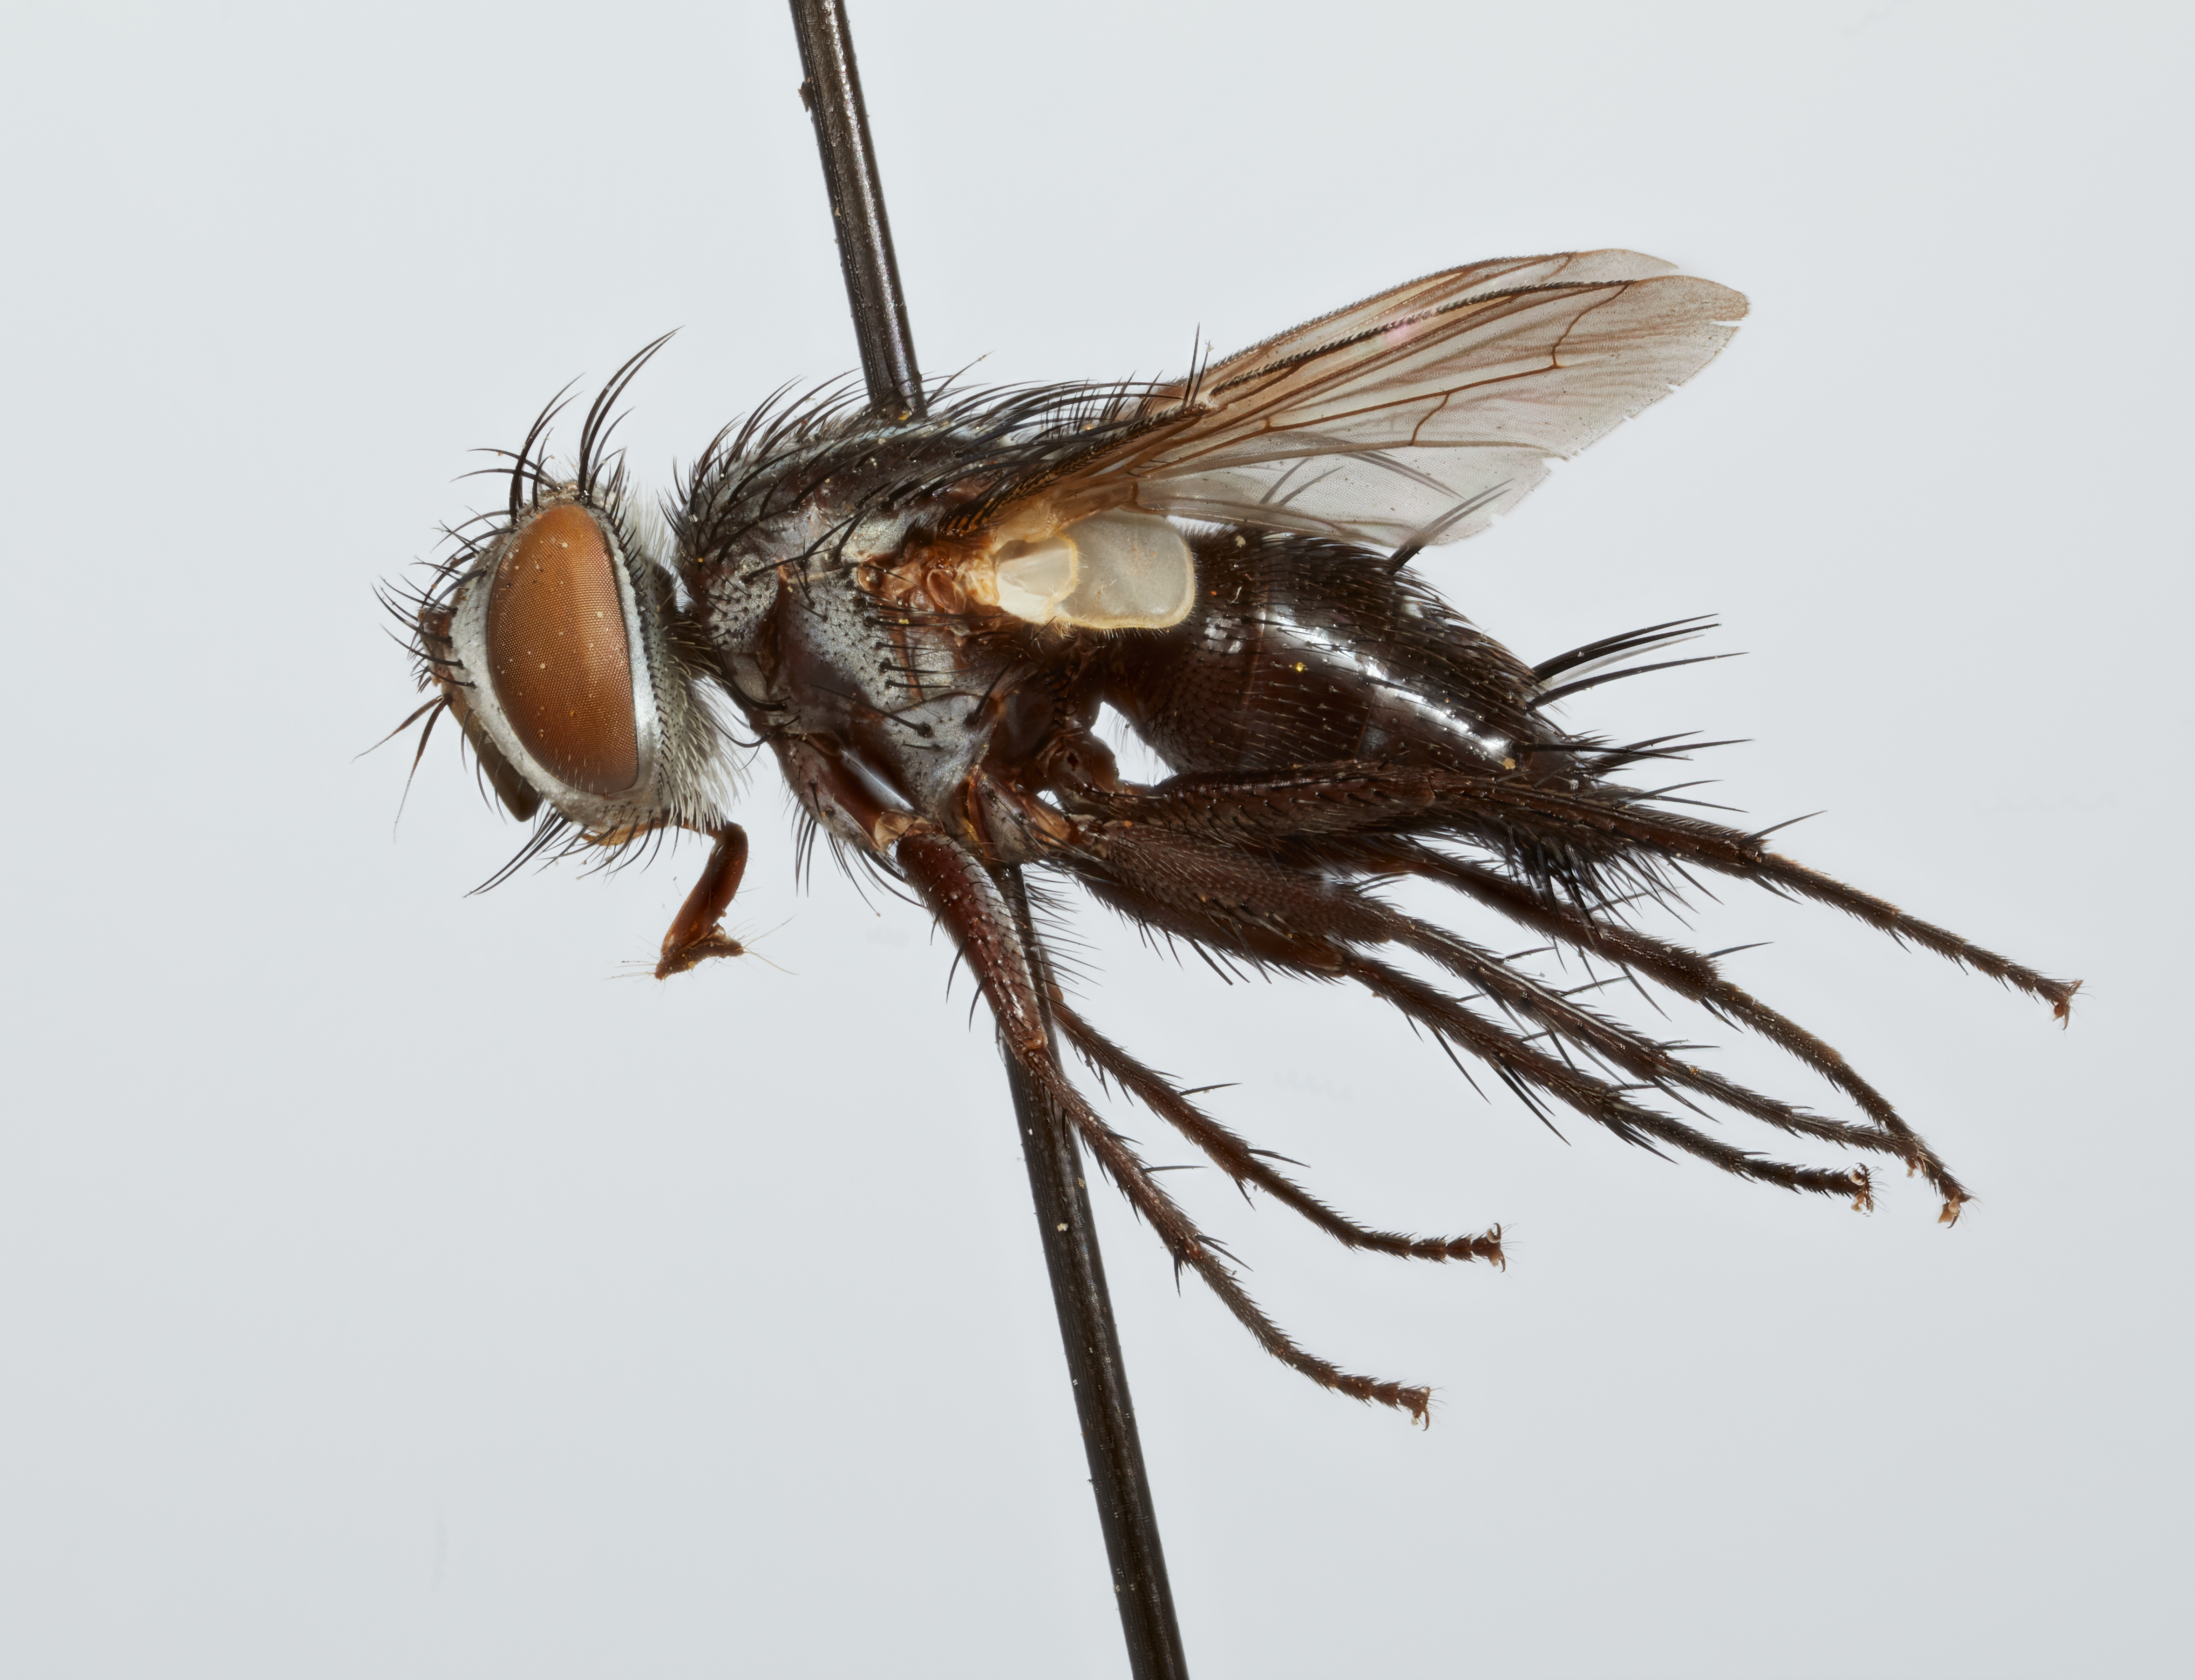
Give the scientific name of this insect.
Phorocera indivisa
